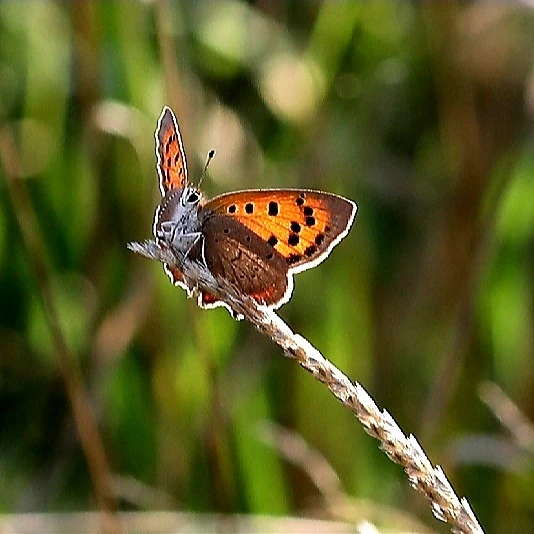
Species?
Lycaena phlaeas
